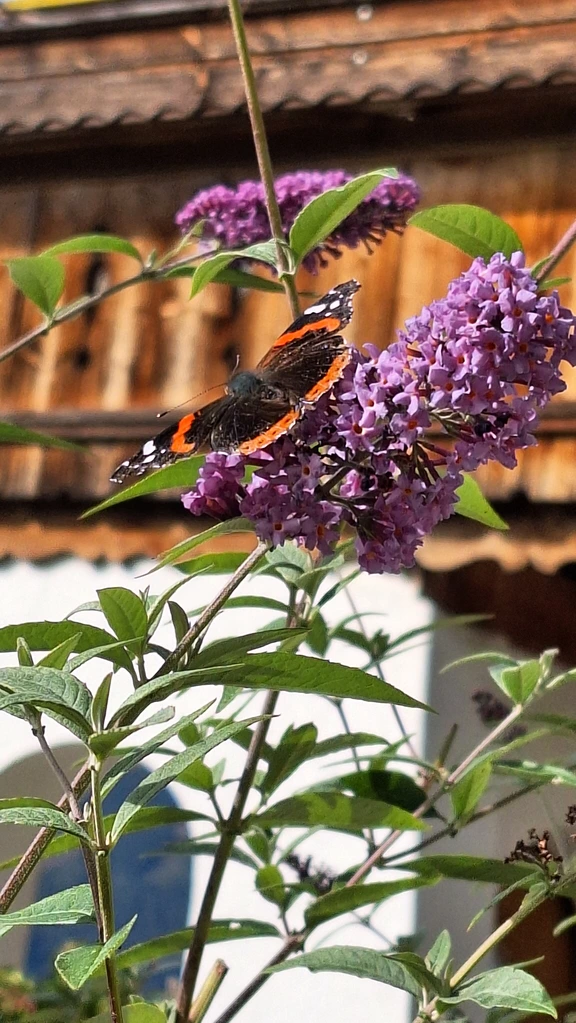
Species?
Vanessa atalanta
